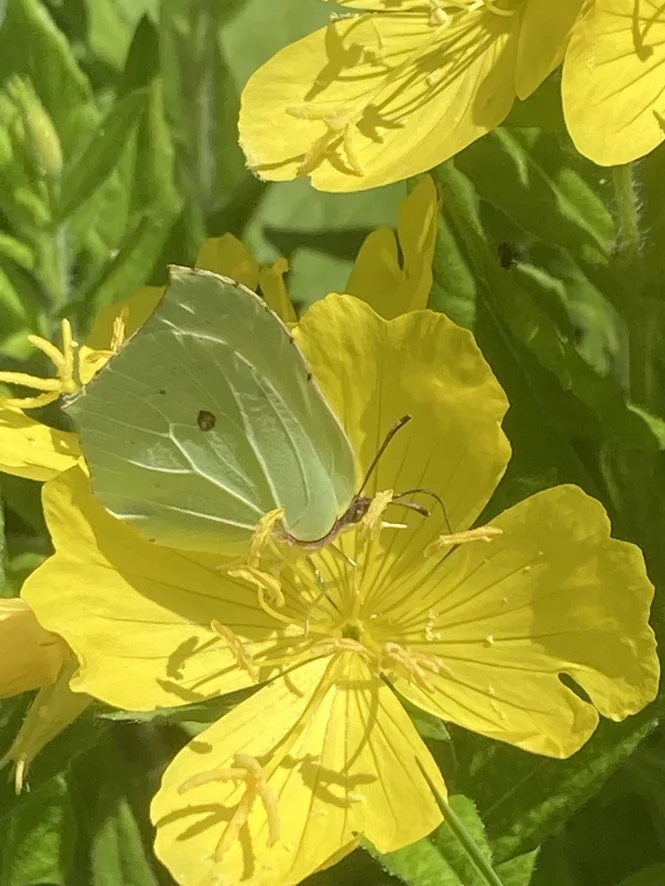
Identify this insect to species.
Gonepteryx rhamni
